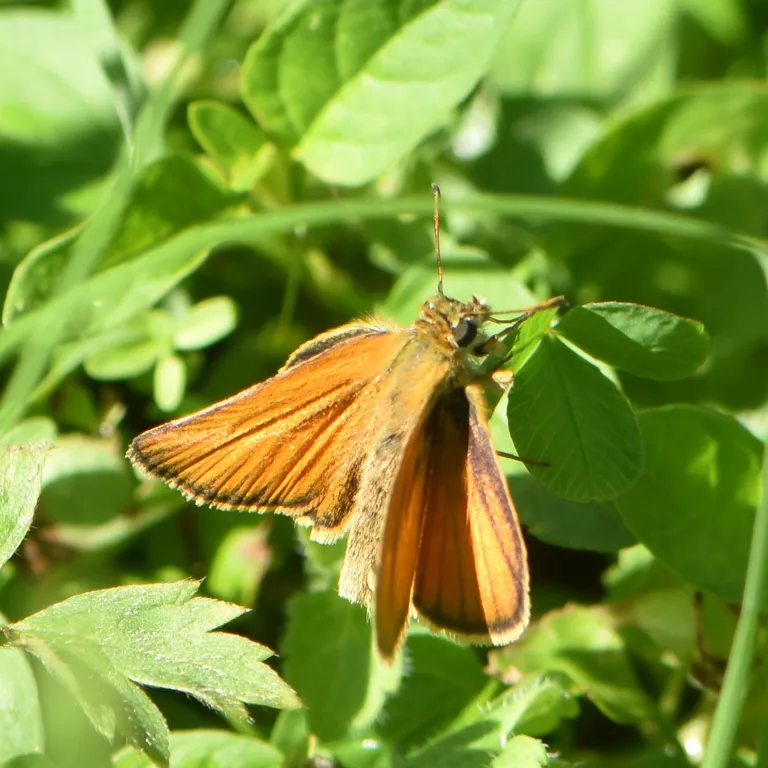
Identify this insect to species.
Thymelicus sylvestris
